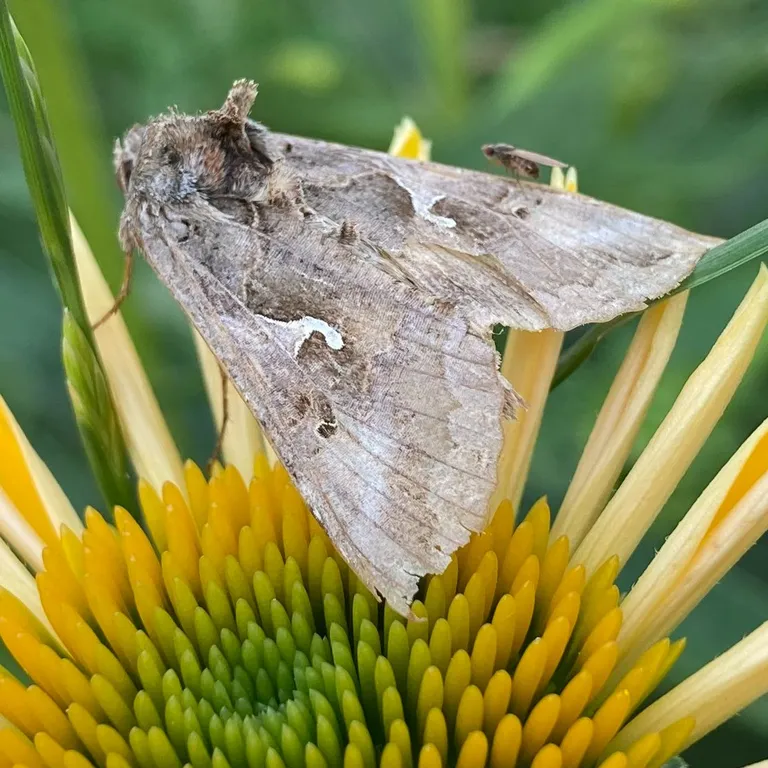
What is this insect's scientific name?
Autographa gamma
